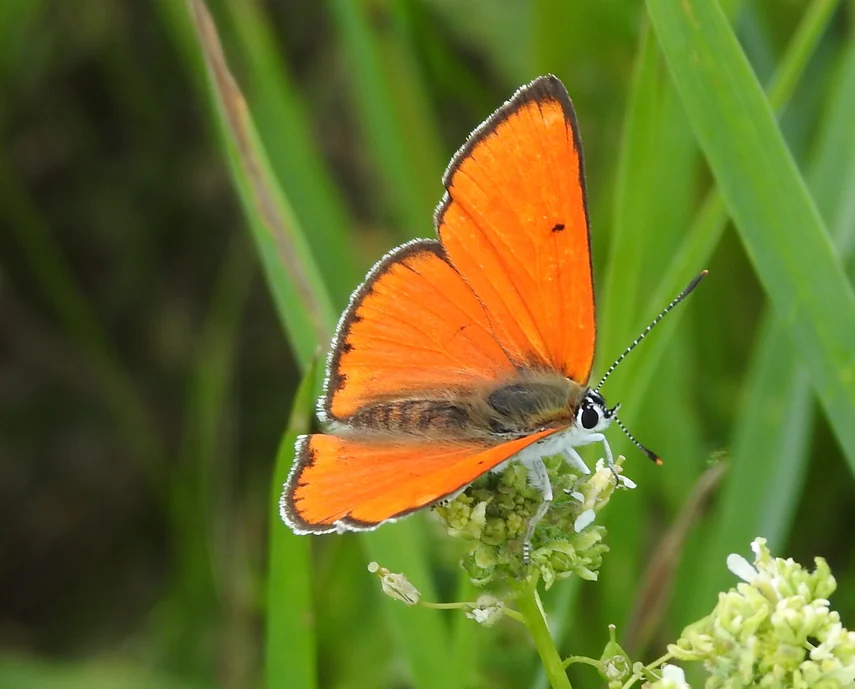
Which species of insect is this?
Lycaena dispar
